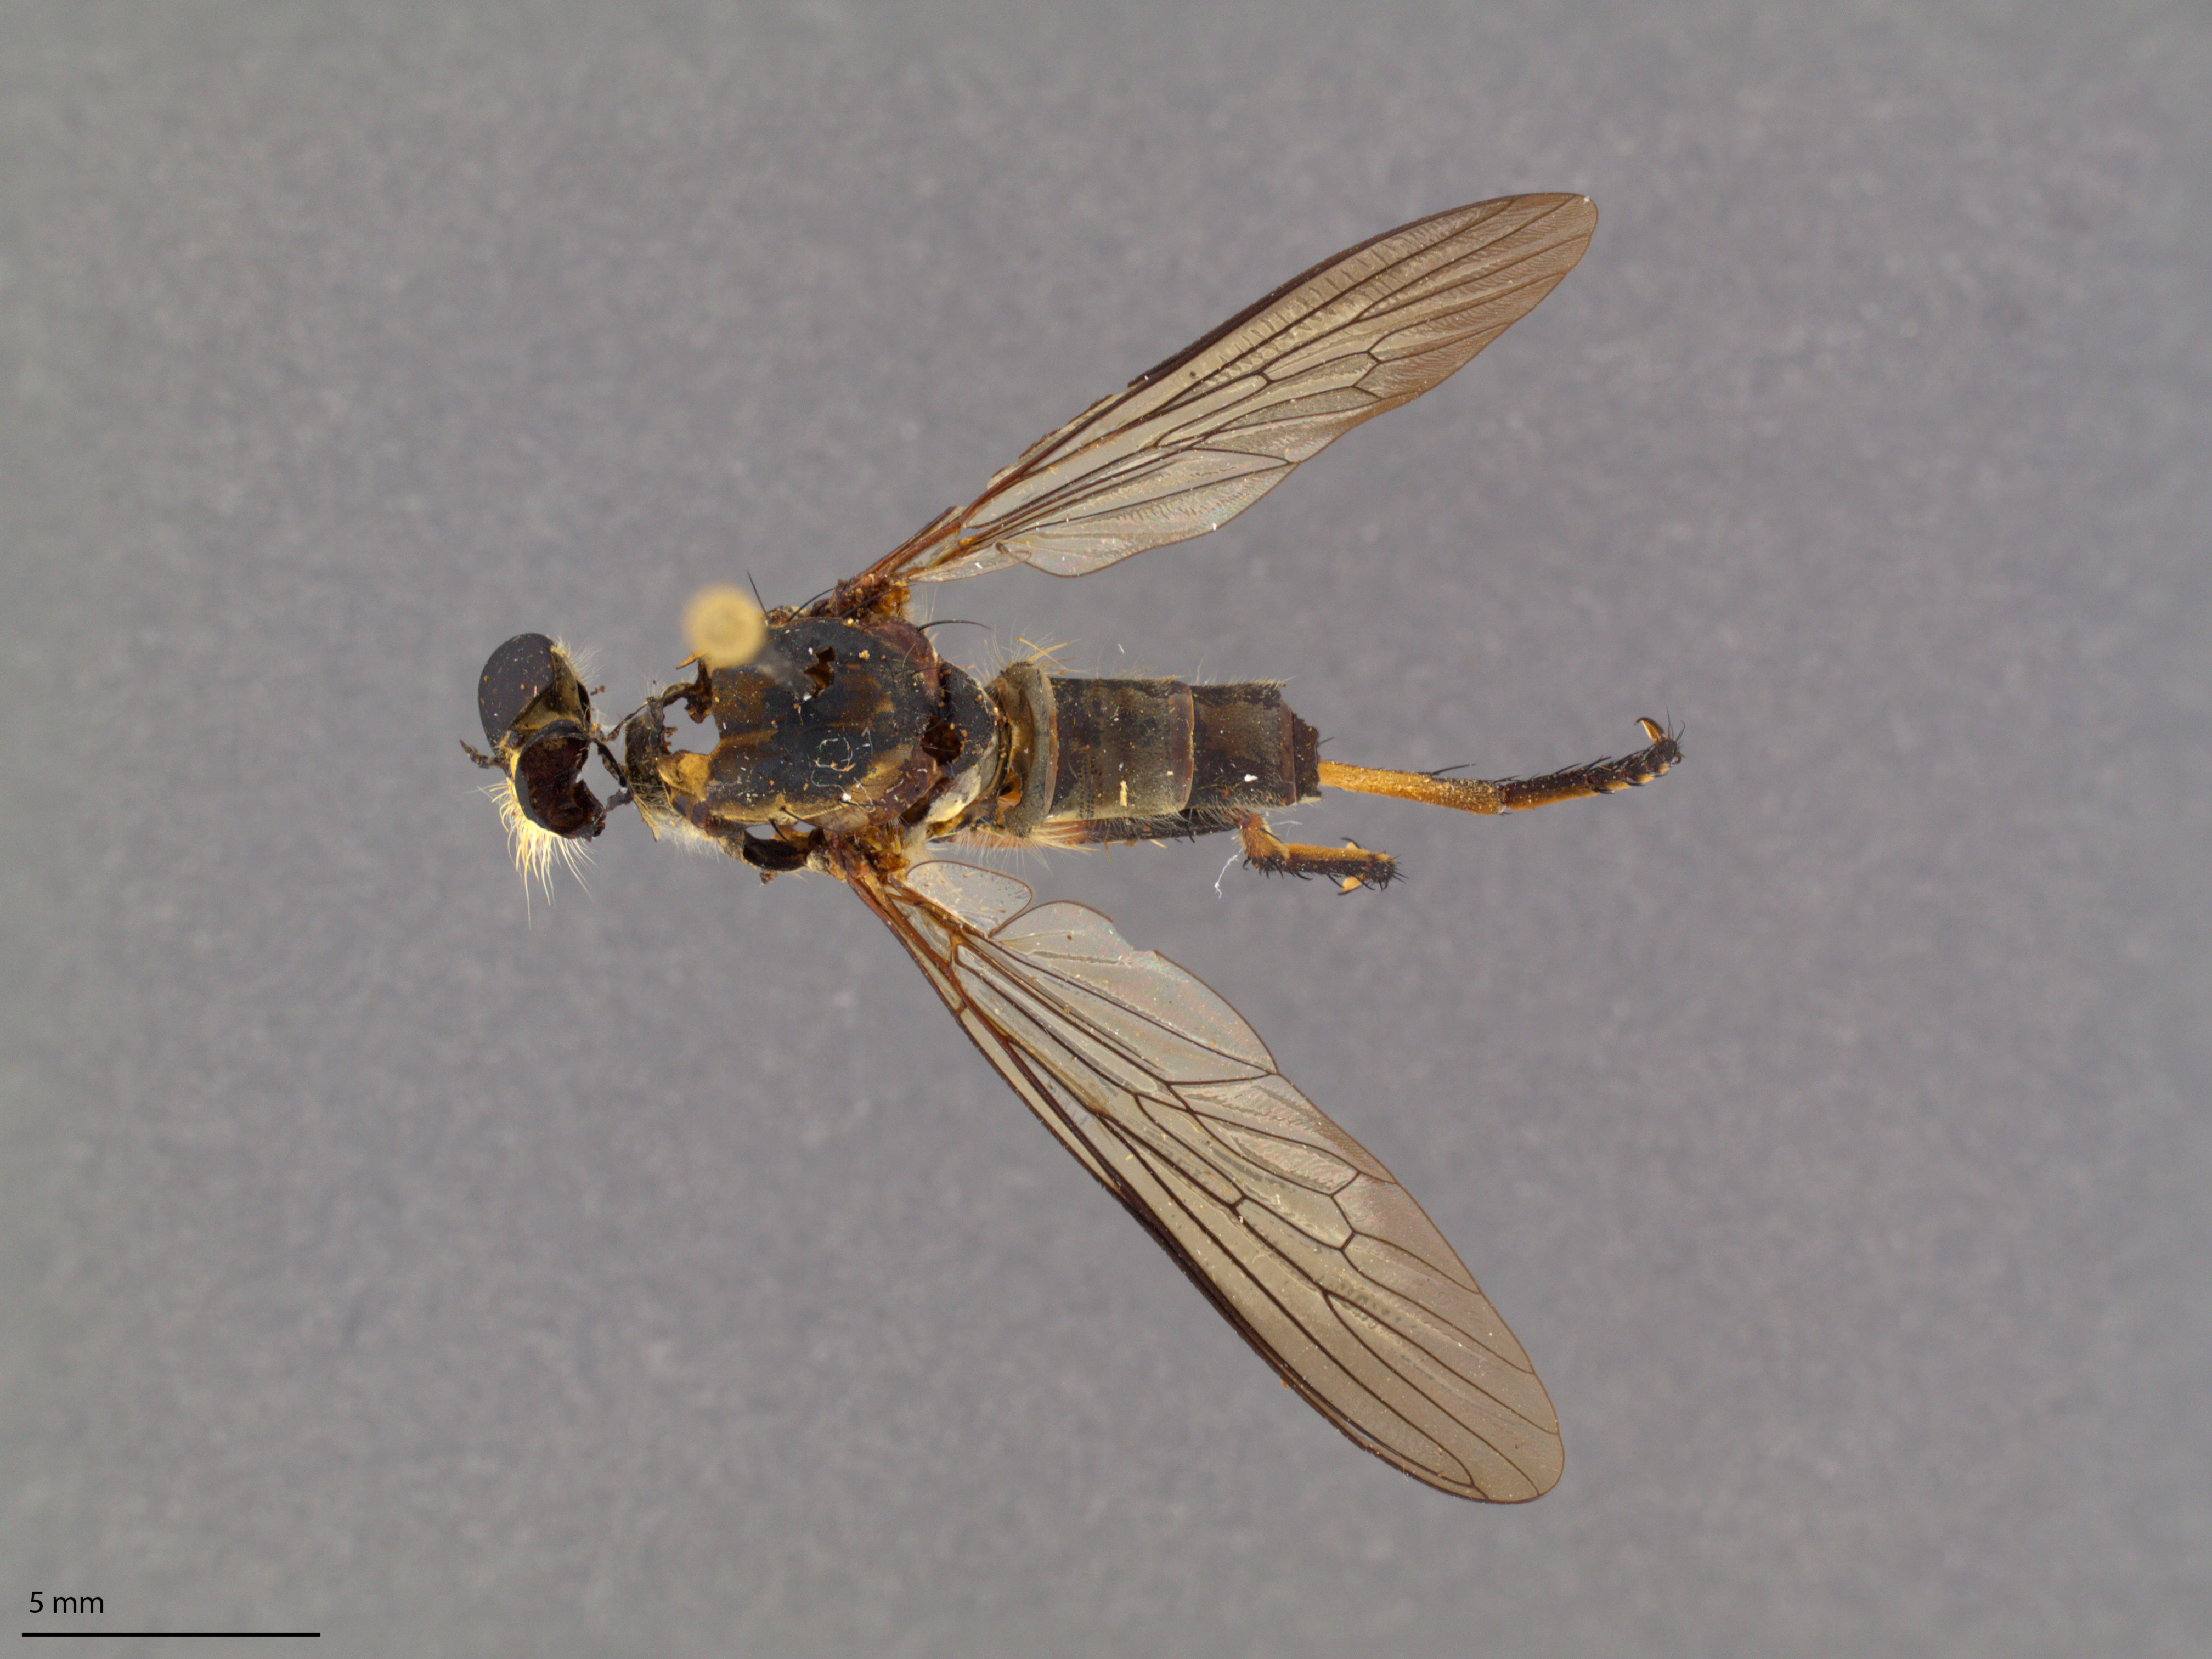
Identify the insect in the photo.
Ommatius cinnamomeus
